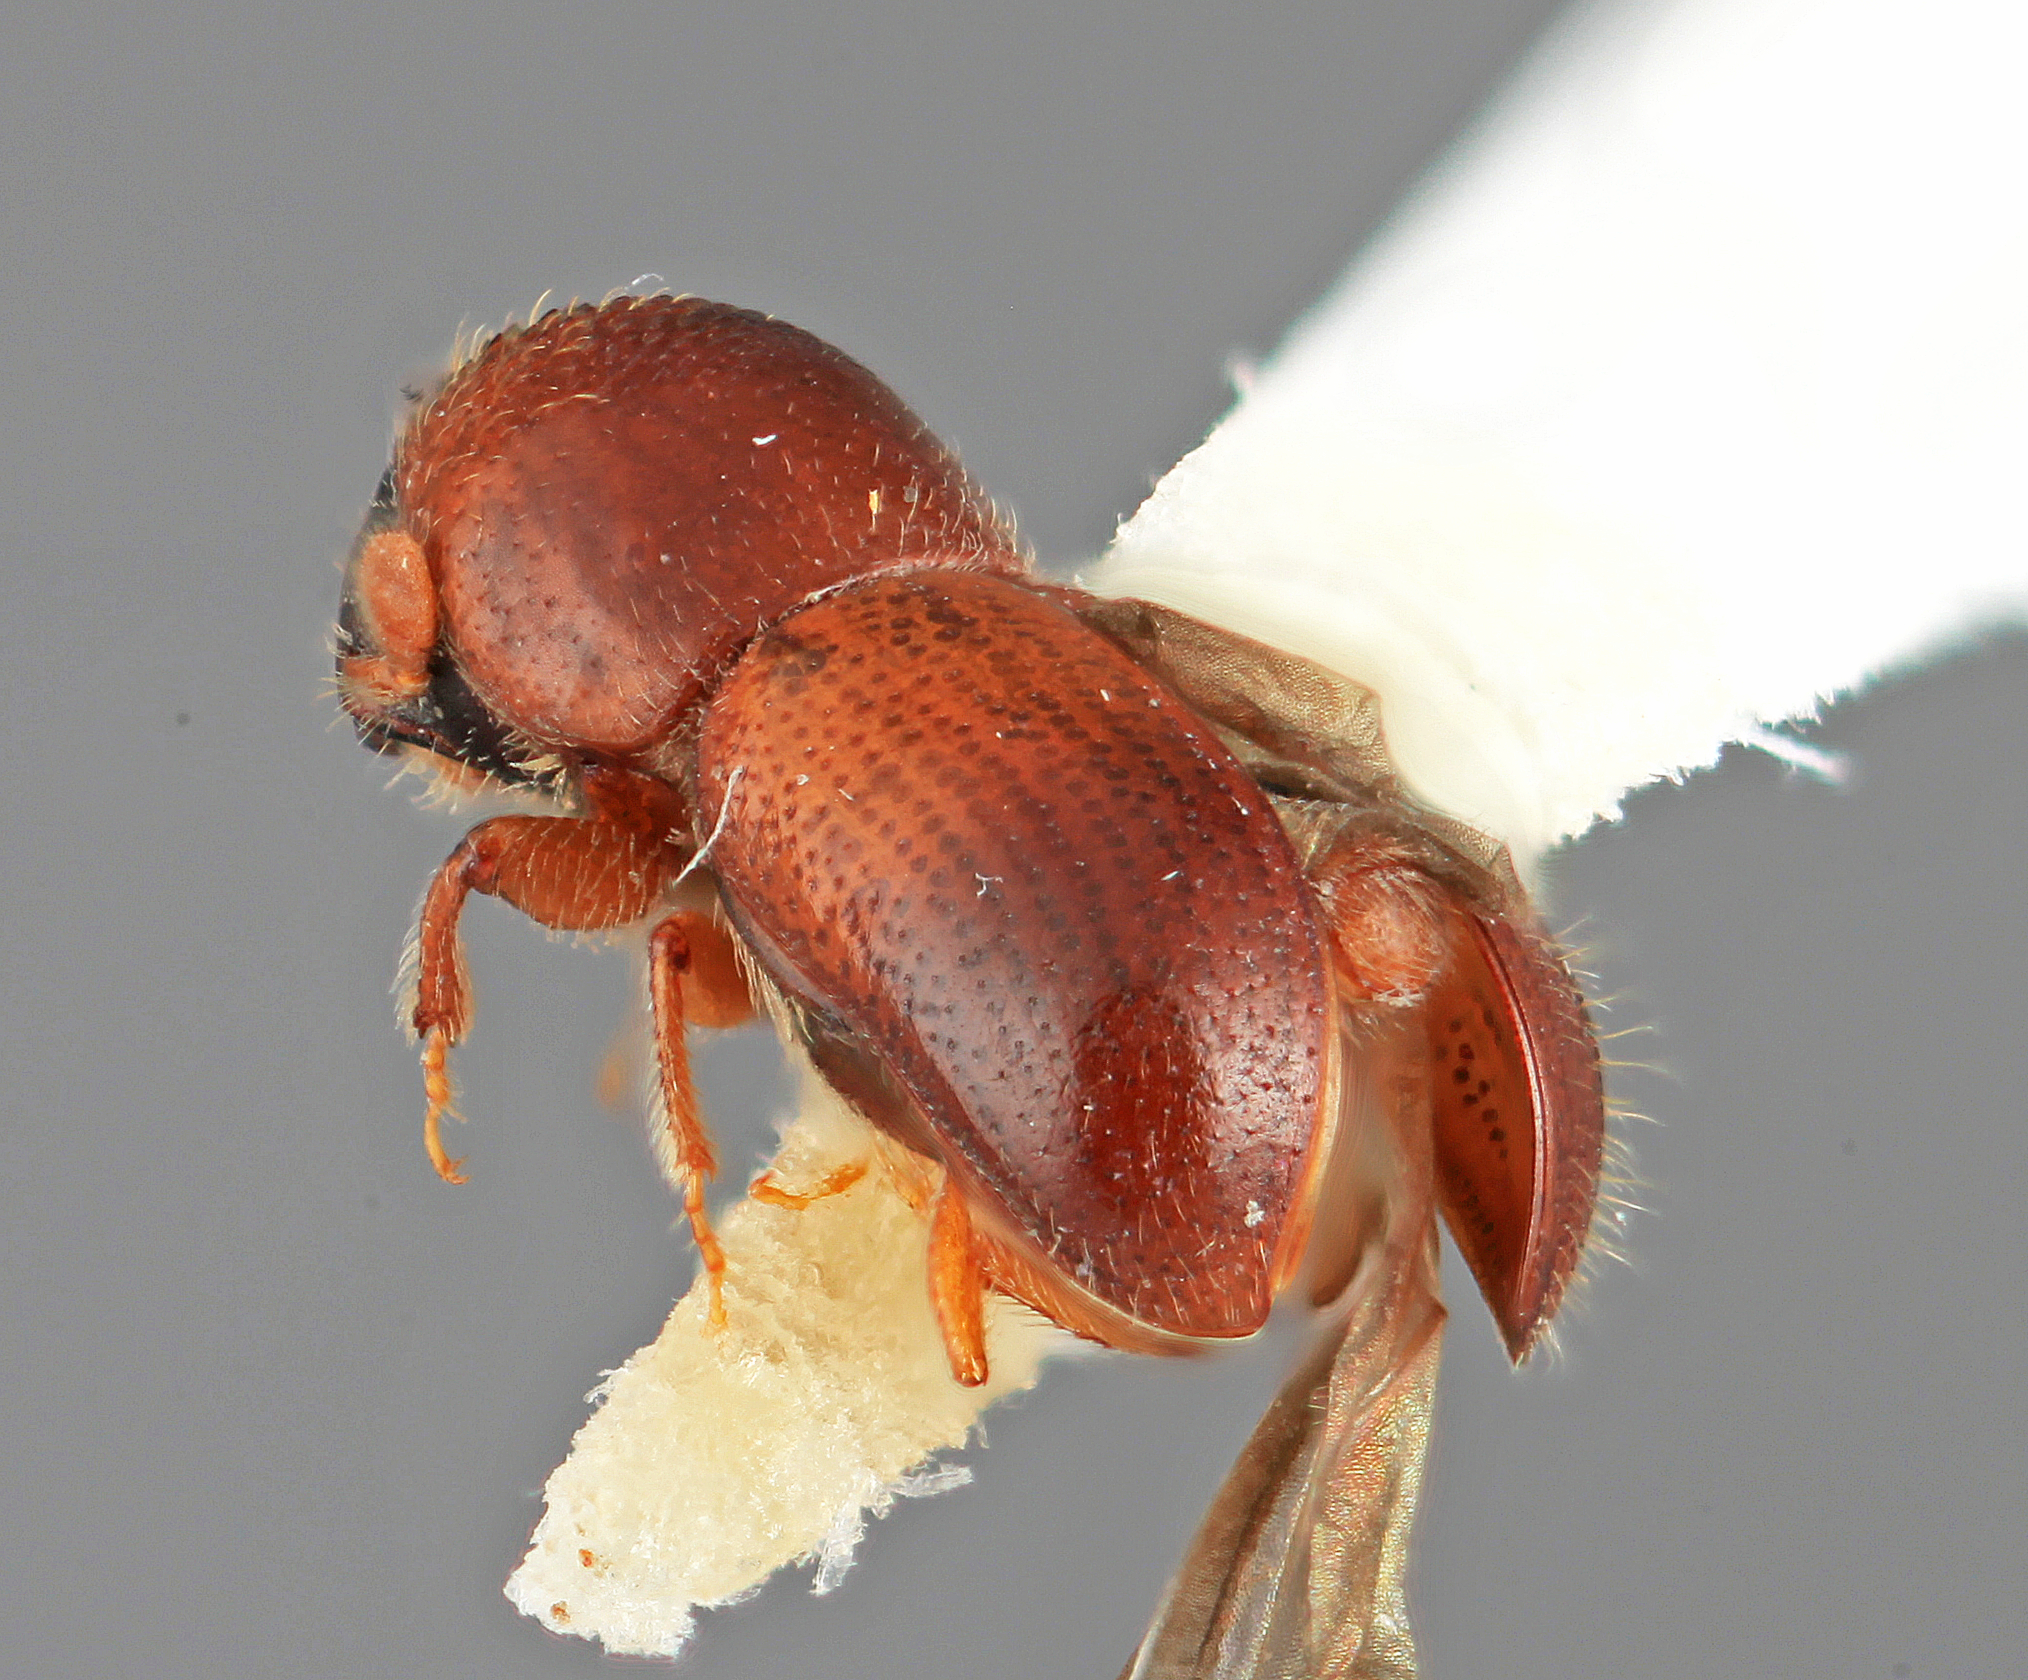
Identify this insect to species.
Corthyloxiphus declivis
